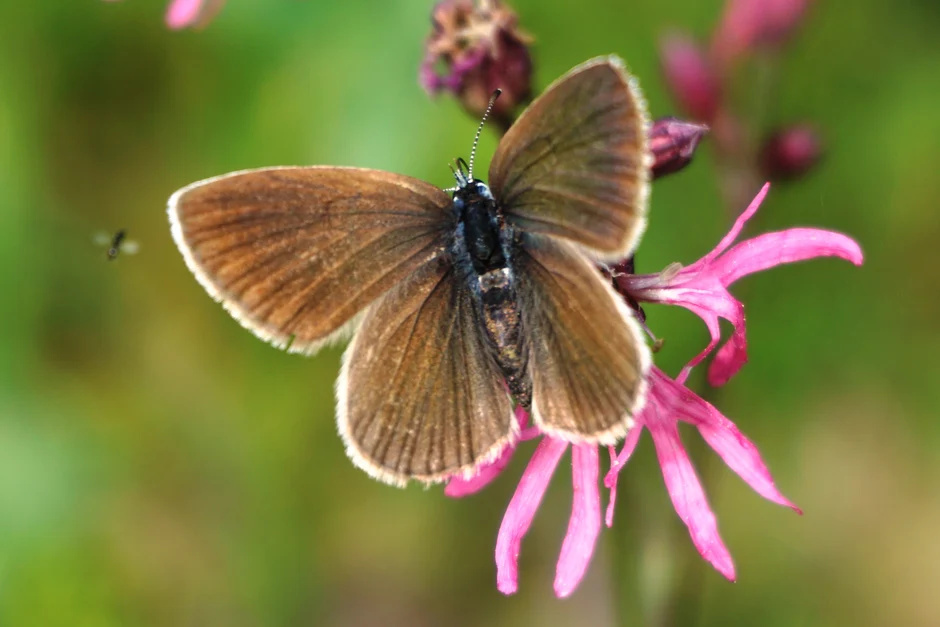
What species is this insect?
Cyaniris semiargus
